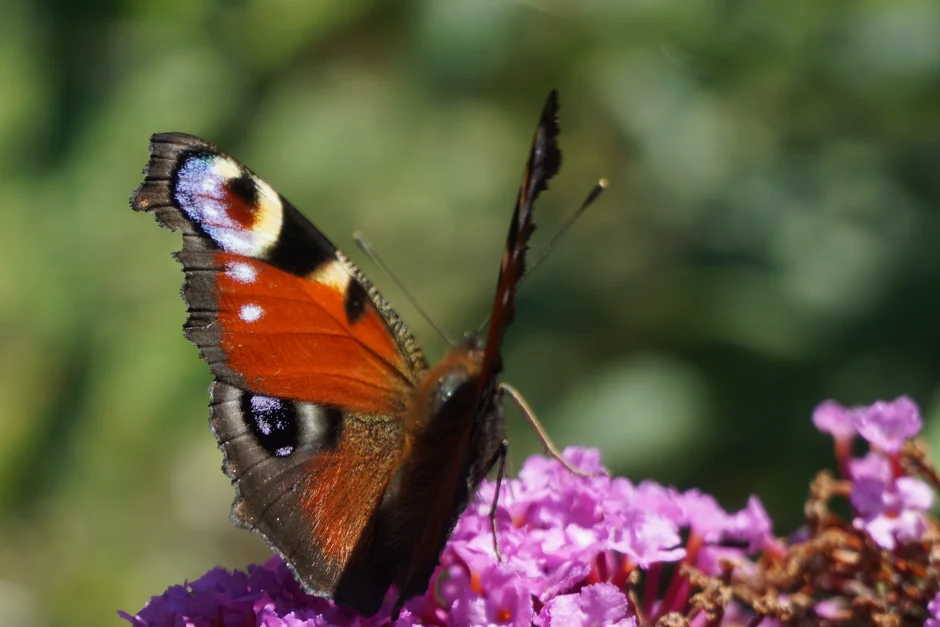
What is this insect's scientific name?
Aglais io
